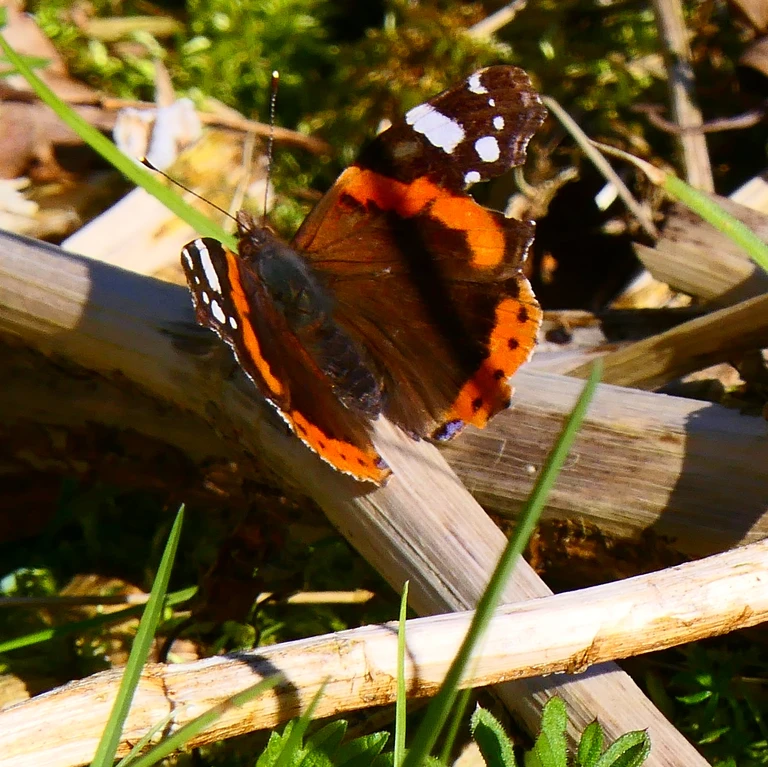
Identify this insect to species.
Vanessa atalanta
